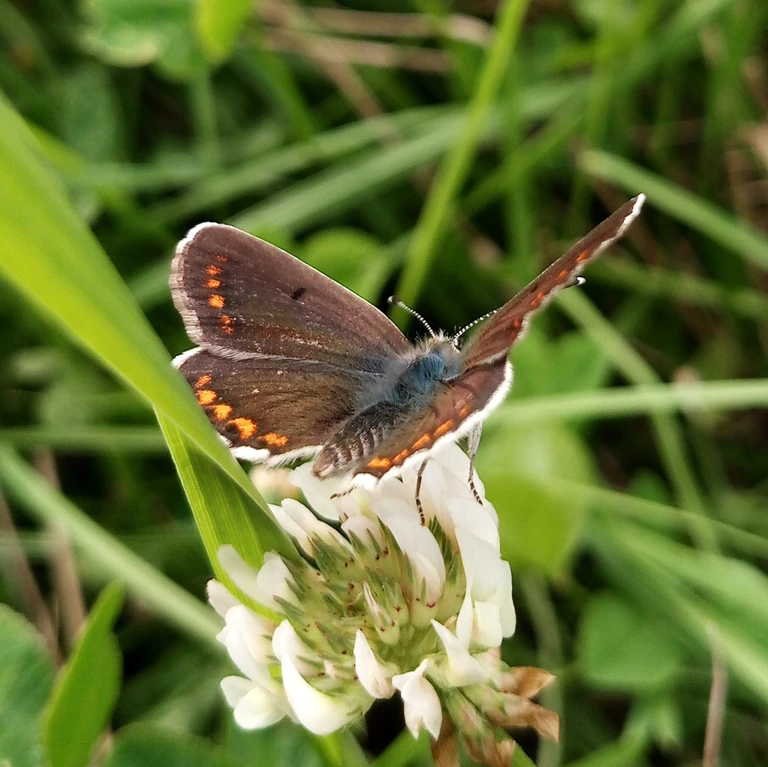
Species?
Aricia agestis/artaxerxes
